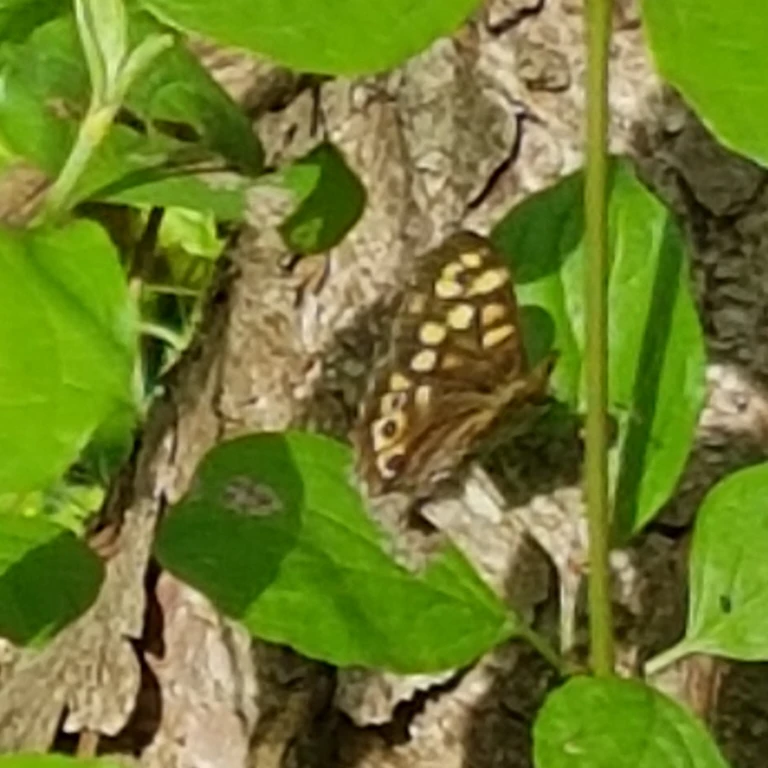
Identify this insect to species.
Pararge aegeria
